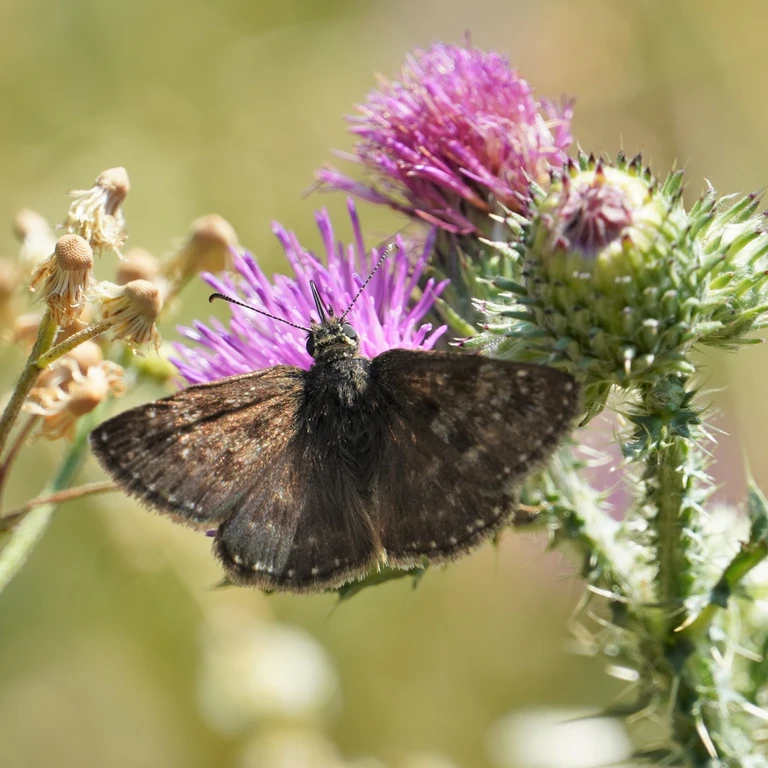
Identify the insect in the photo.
Erynnis tages
